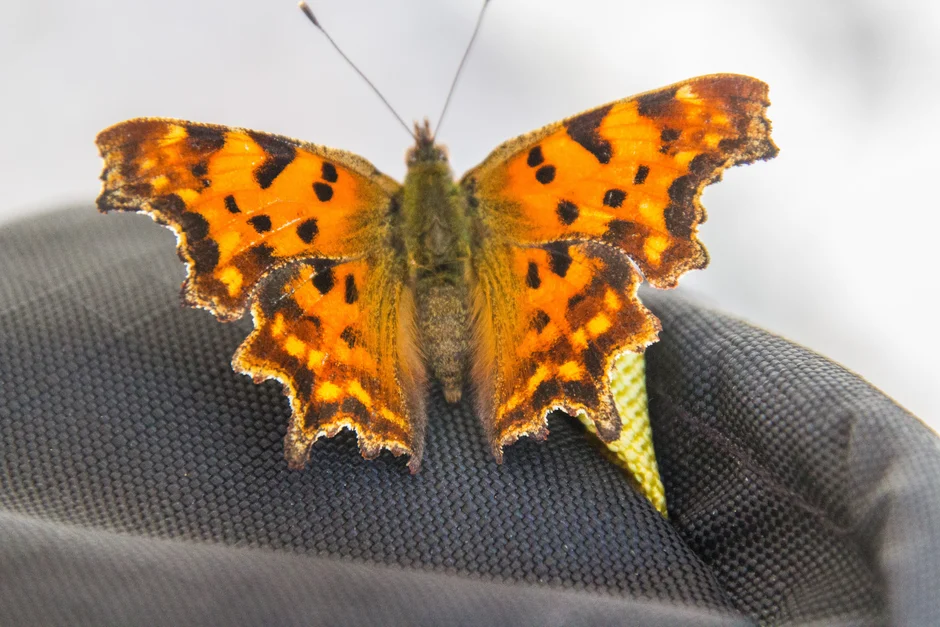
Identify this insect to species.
Polygonia c-album
